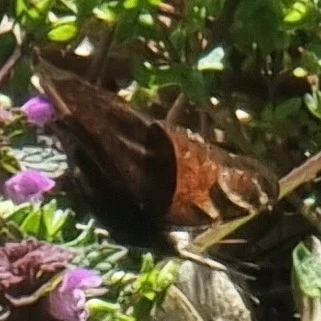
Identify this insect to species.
Aglais io
